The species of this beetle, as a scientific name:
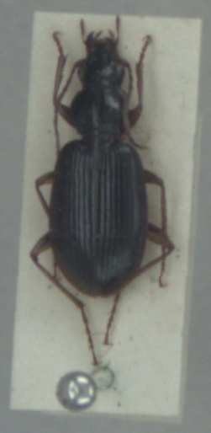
Paranchus albipes
